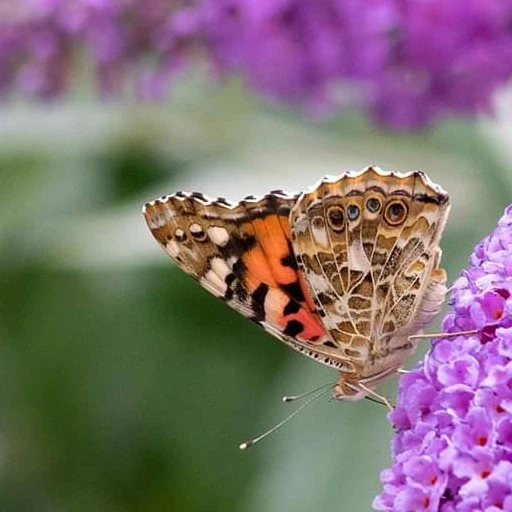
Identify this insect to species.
Vanessa cardui
